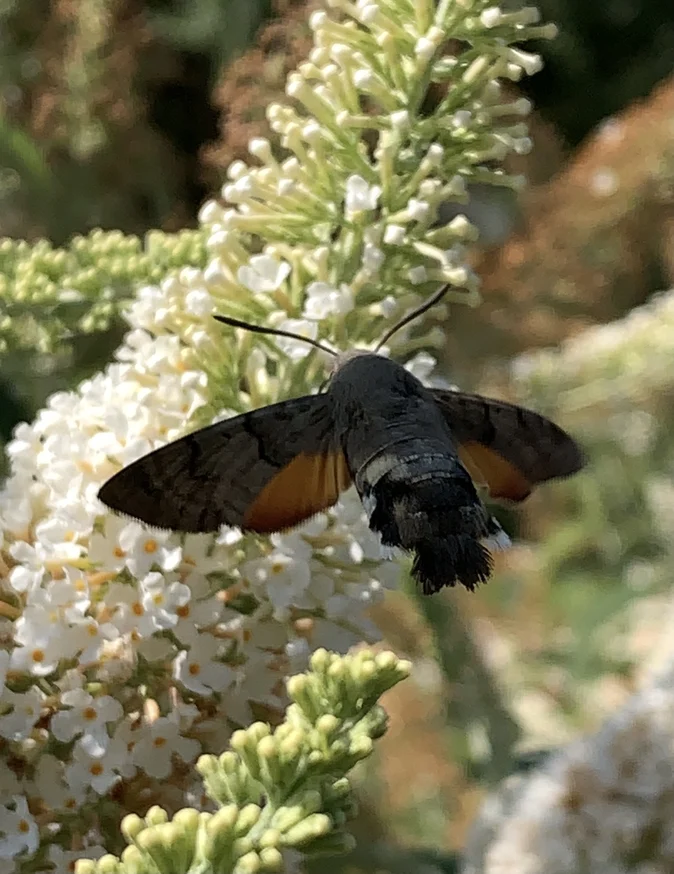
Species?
Macroglossum stellatarum
